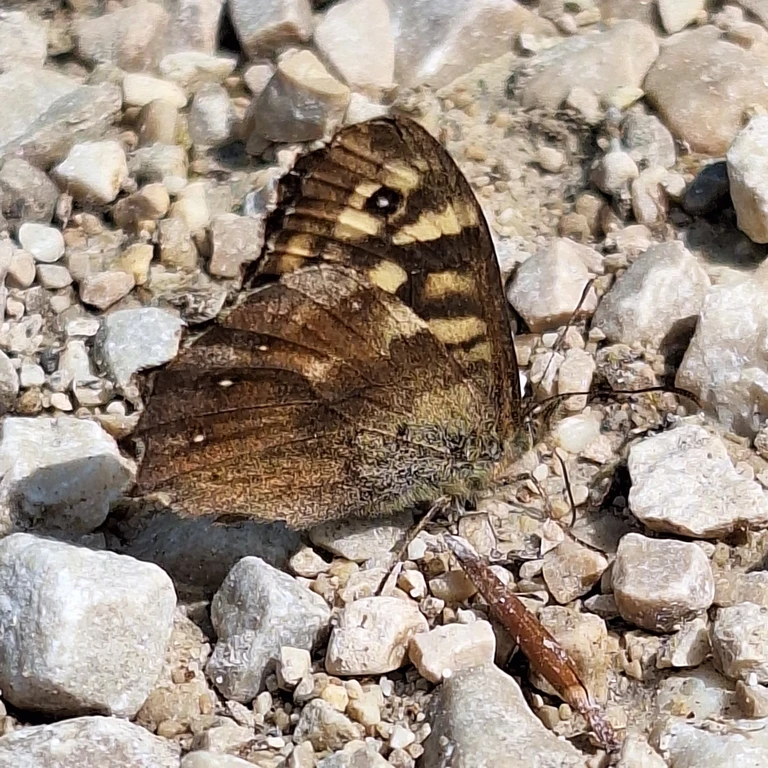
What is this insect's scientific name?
Pararge aegeria
